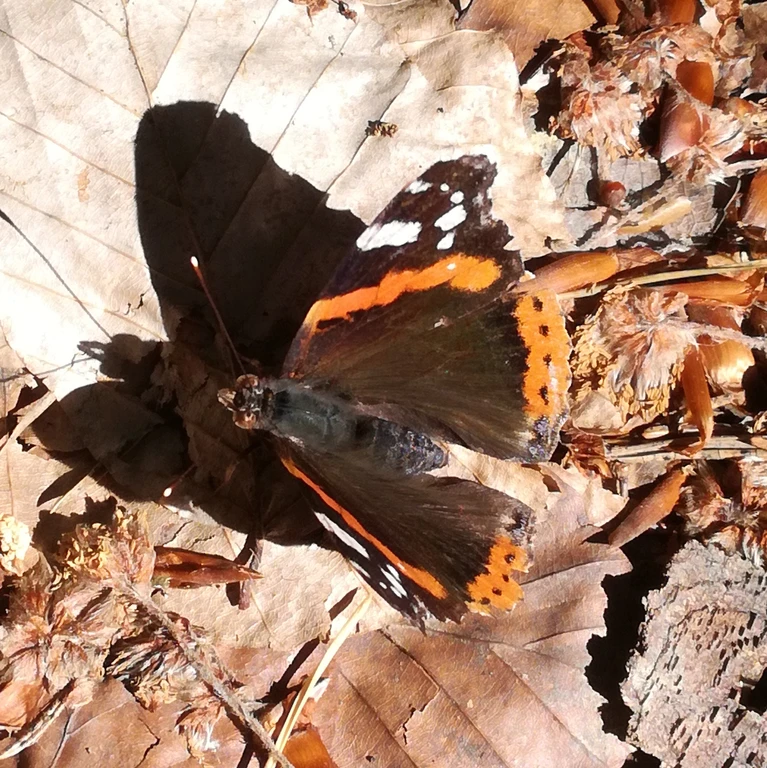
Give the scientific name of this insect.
Vanessa atalanta
